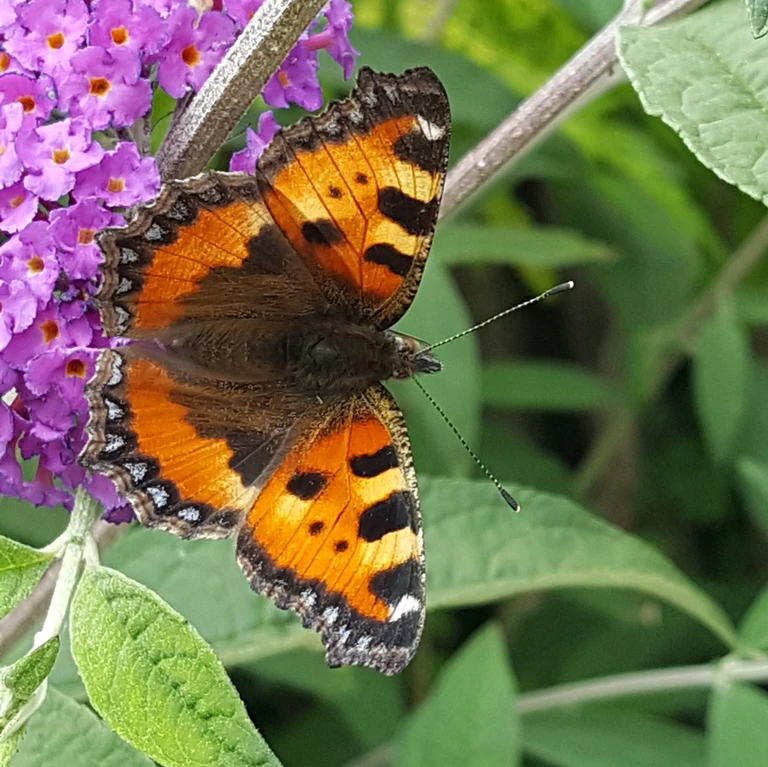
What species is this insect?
Aglais urticae
